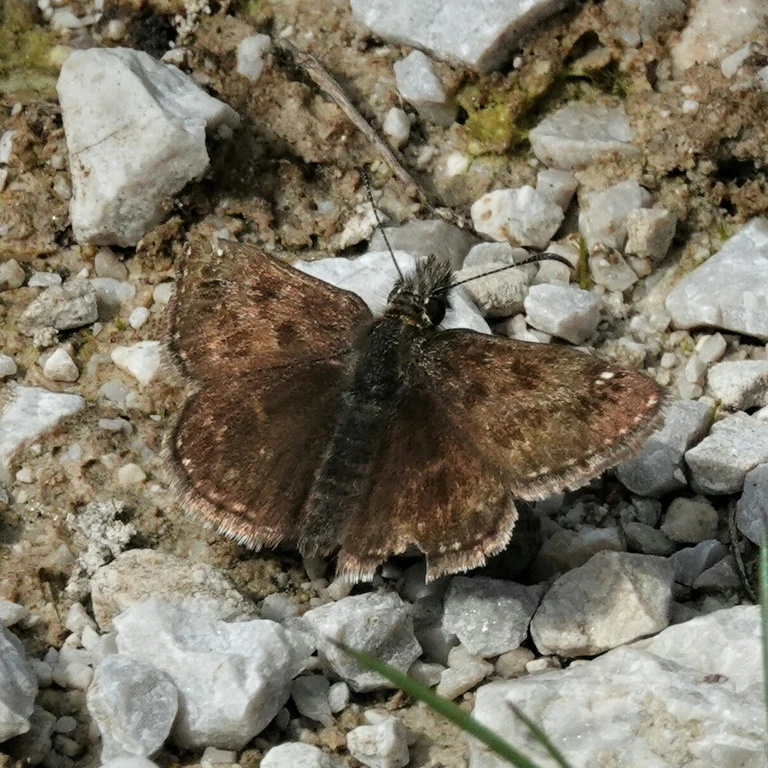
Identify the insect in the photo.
Erynnis tages
